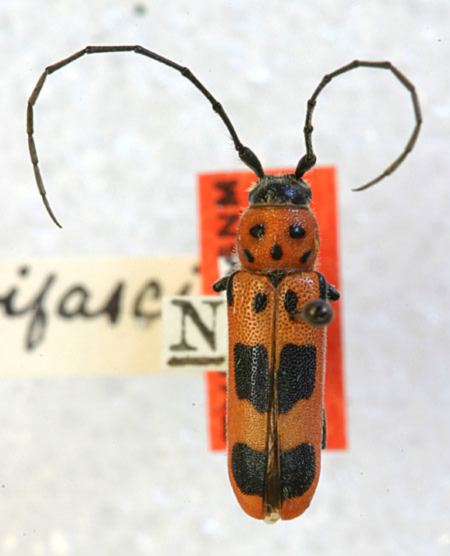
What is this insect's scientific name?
Tylosis maculatus (also Tylosis medialis)
